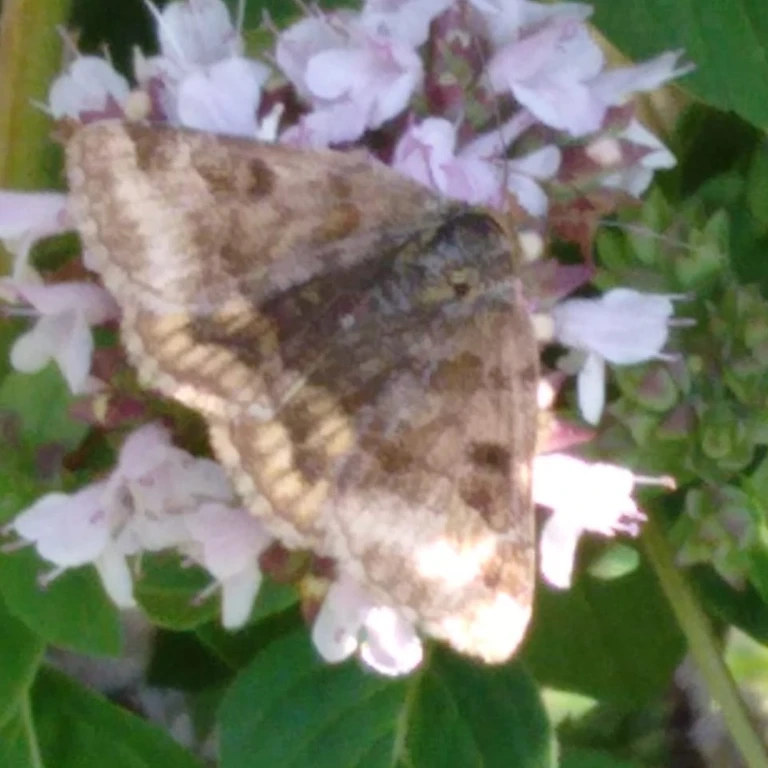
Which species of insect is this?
Euclidia glyphica
